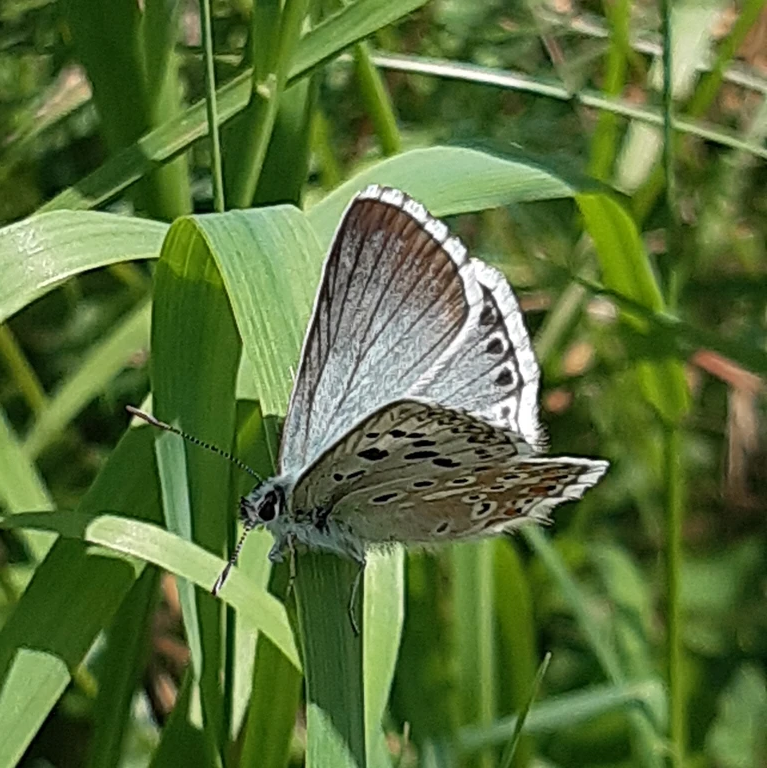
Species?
Lysandra coridon
